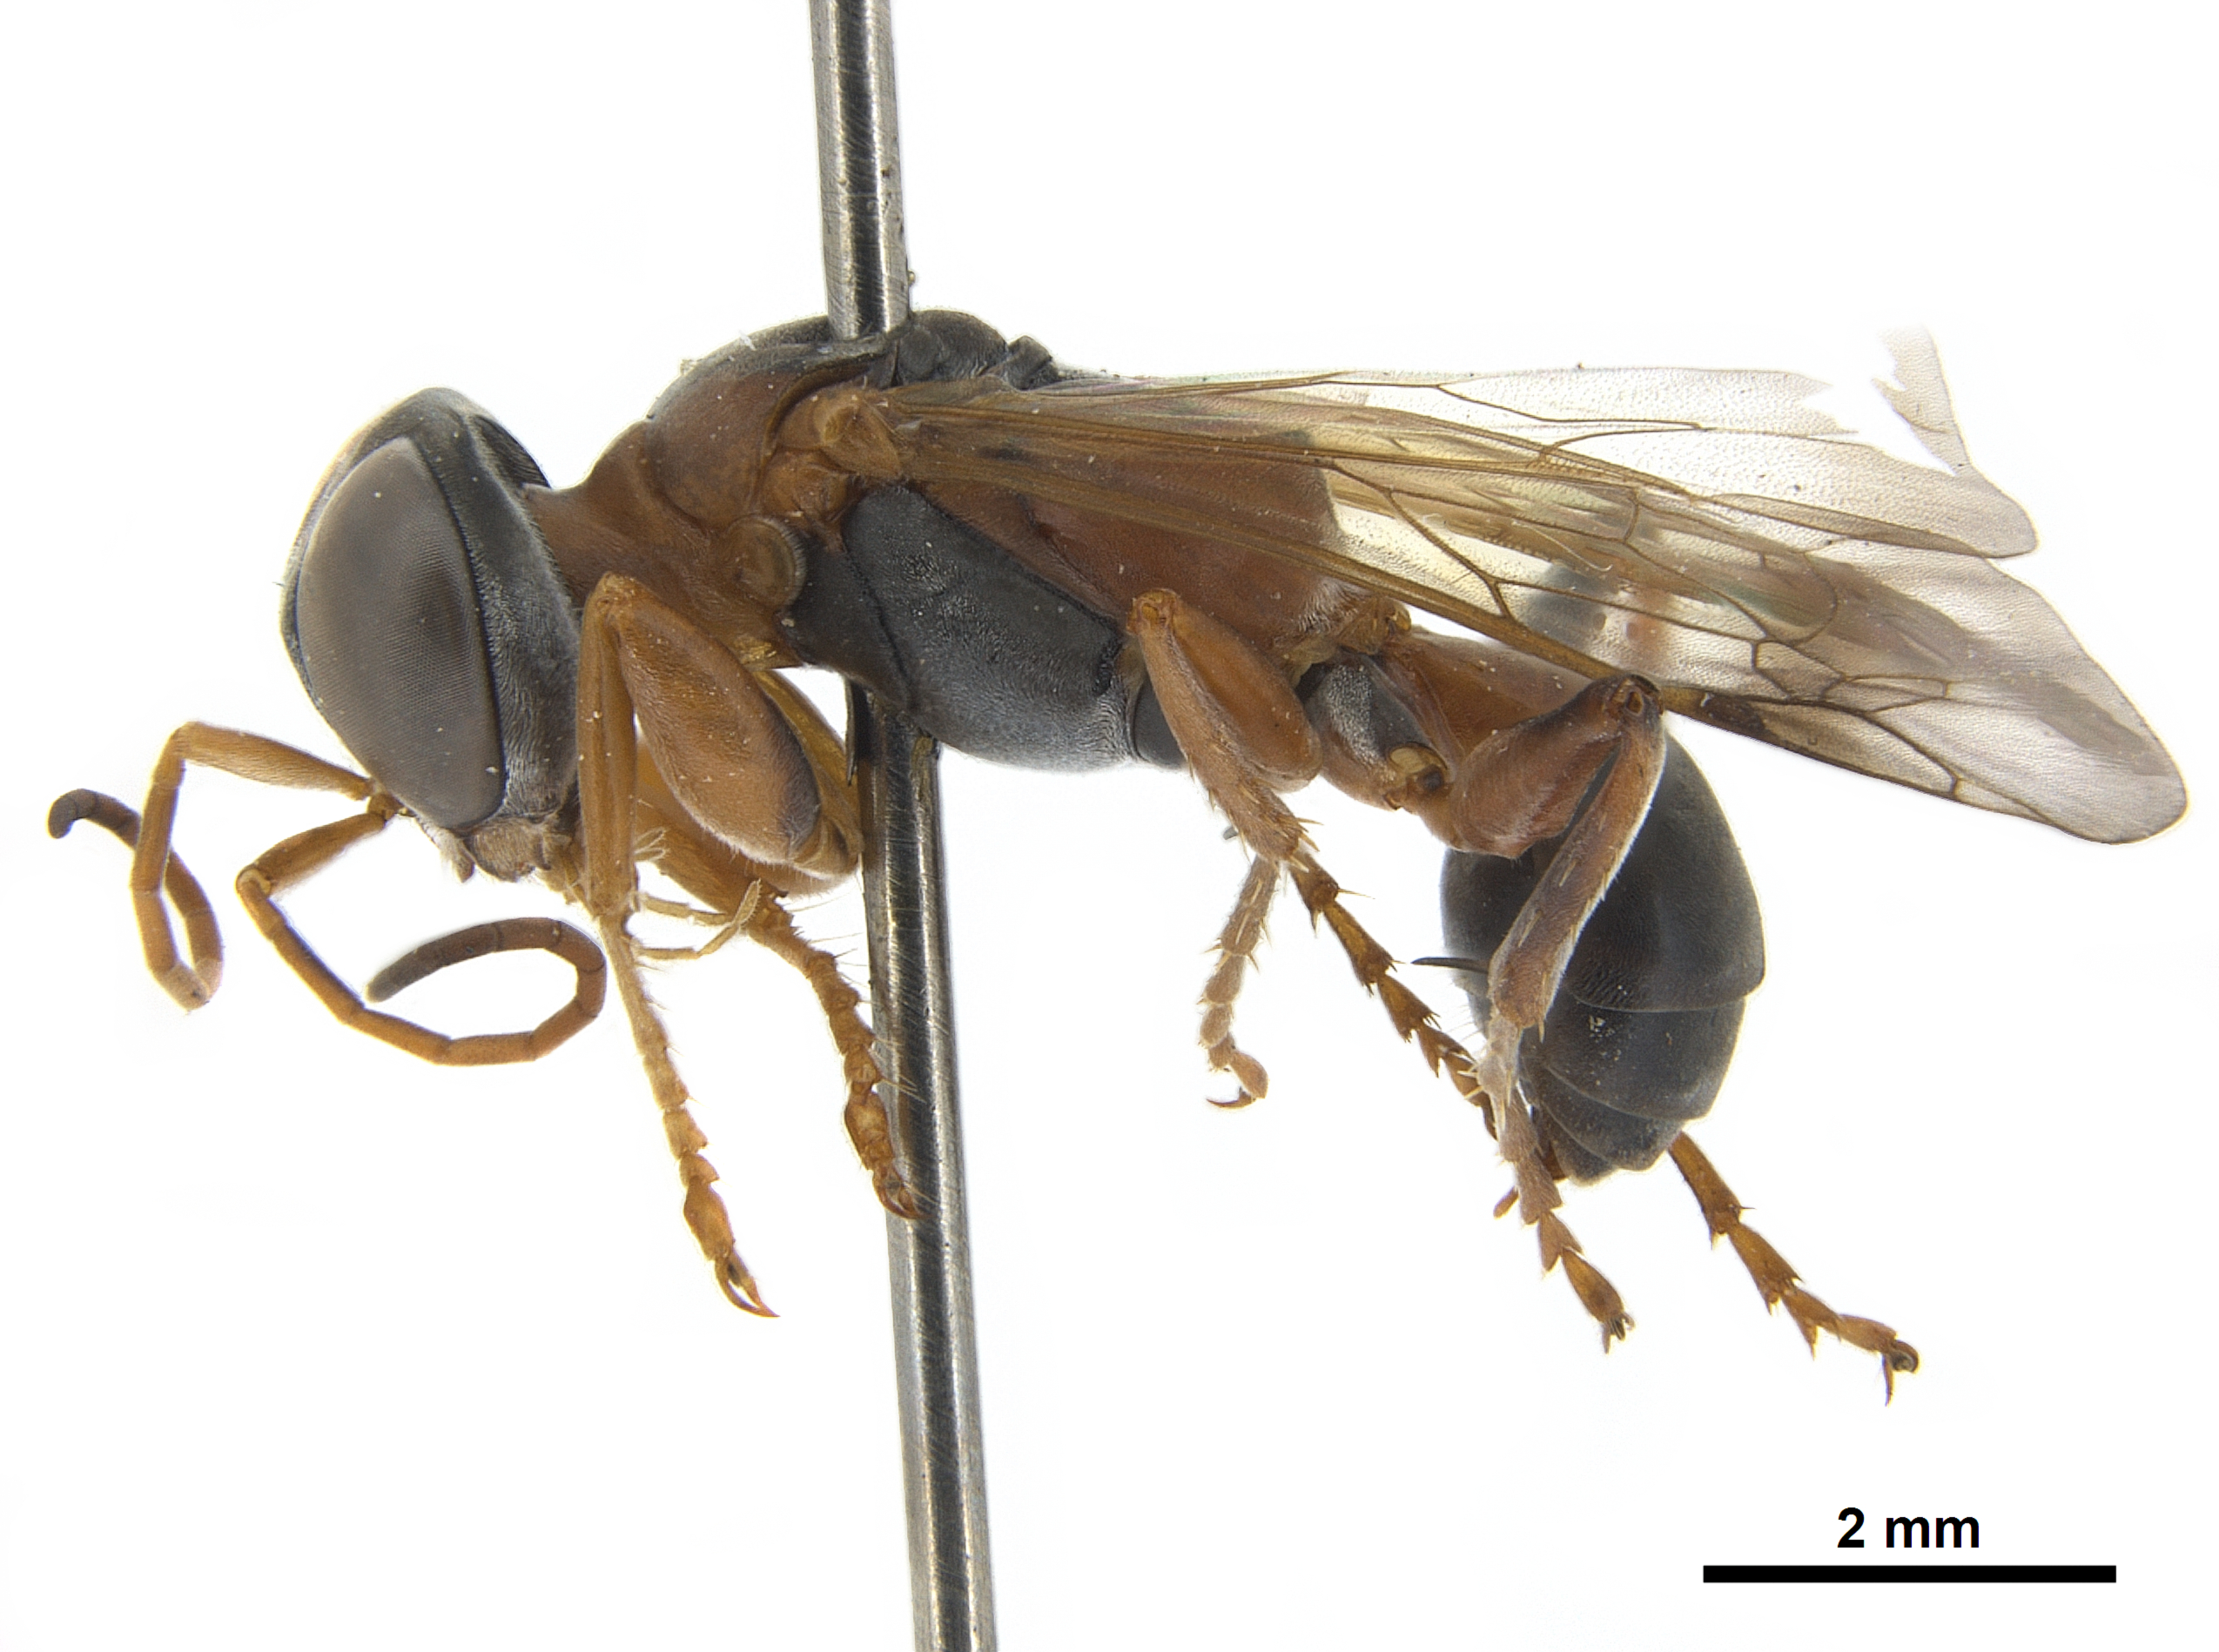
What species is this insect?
Dicranorhina fasciatiipennis
